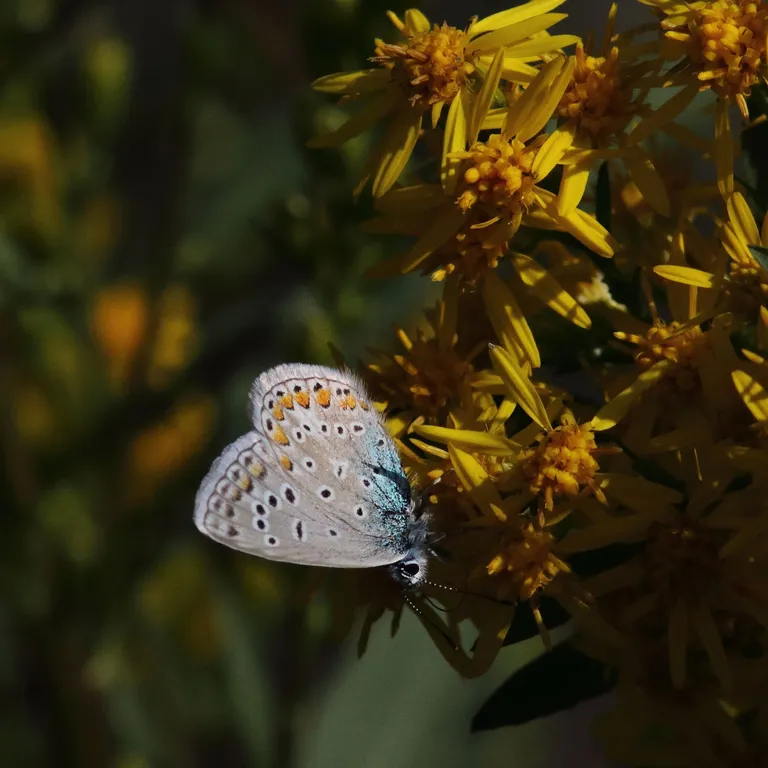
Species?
Polyommatus icarus
